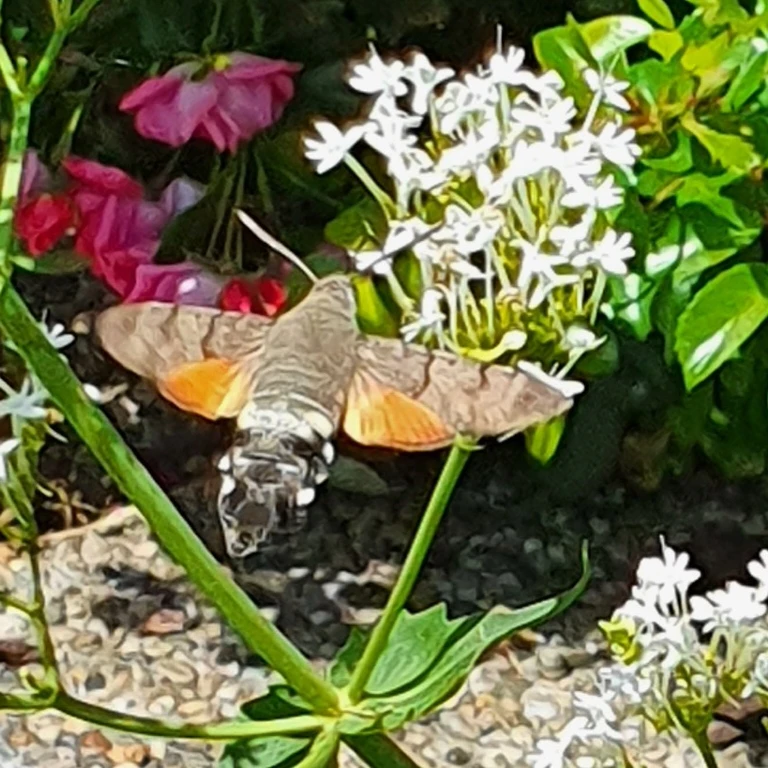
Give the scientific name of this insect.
Macroglossum stellatarum
